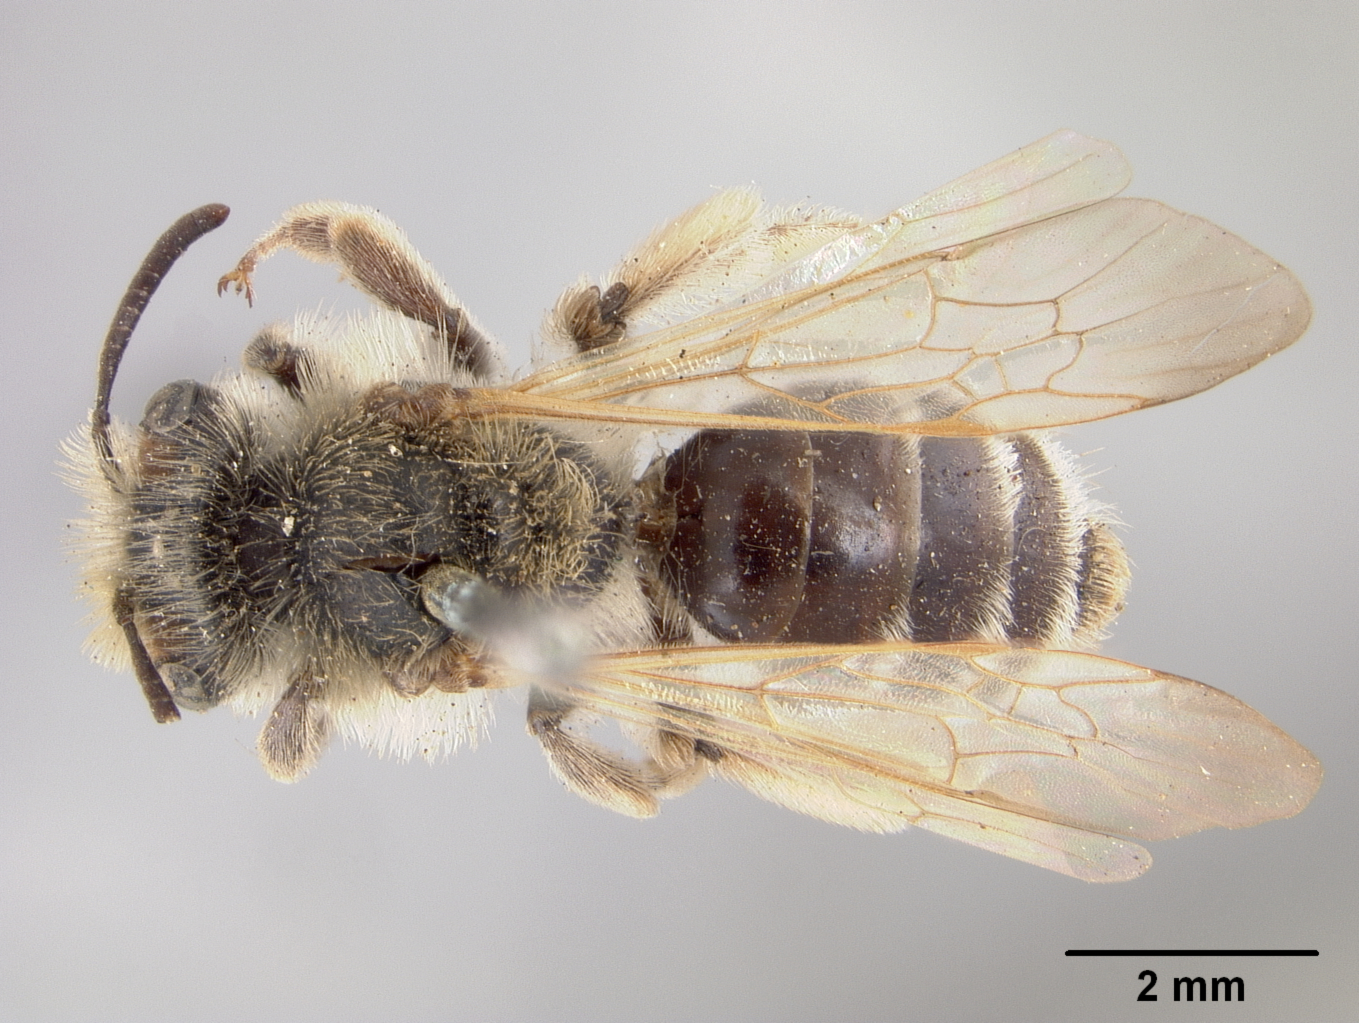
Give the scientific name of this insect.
Cilissa trizonata
